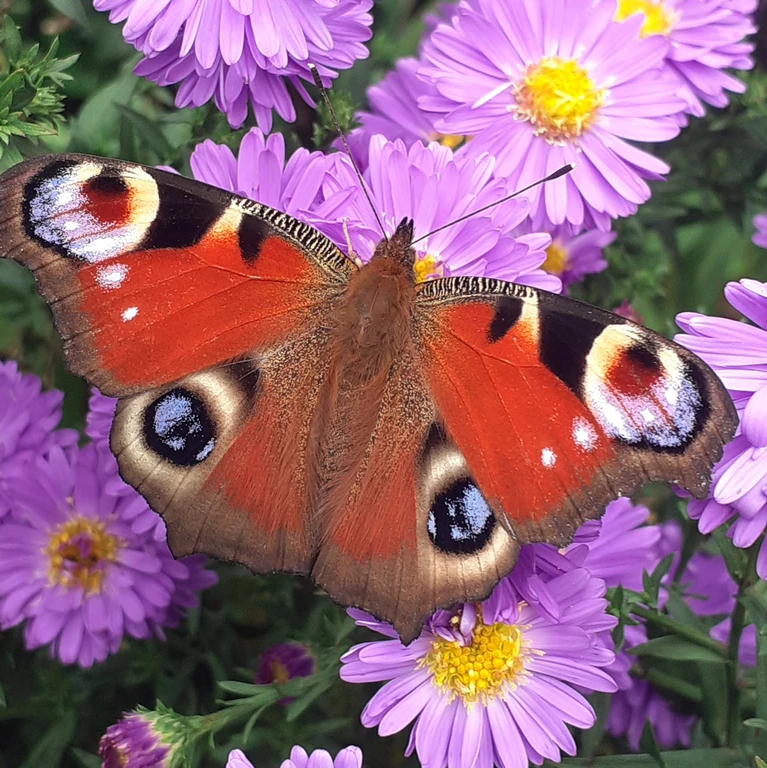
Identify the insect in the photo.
Aglais io
